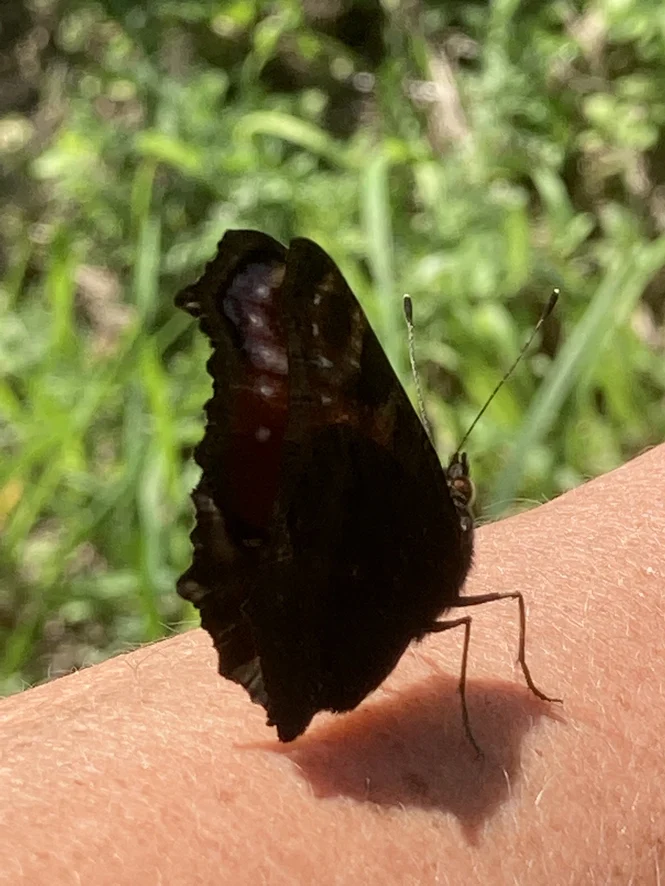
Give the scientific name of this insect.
Aglais io
